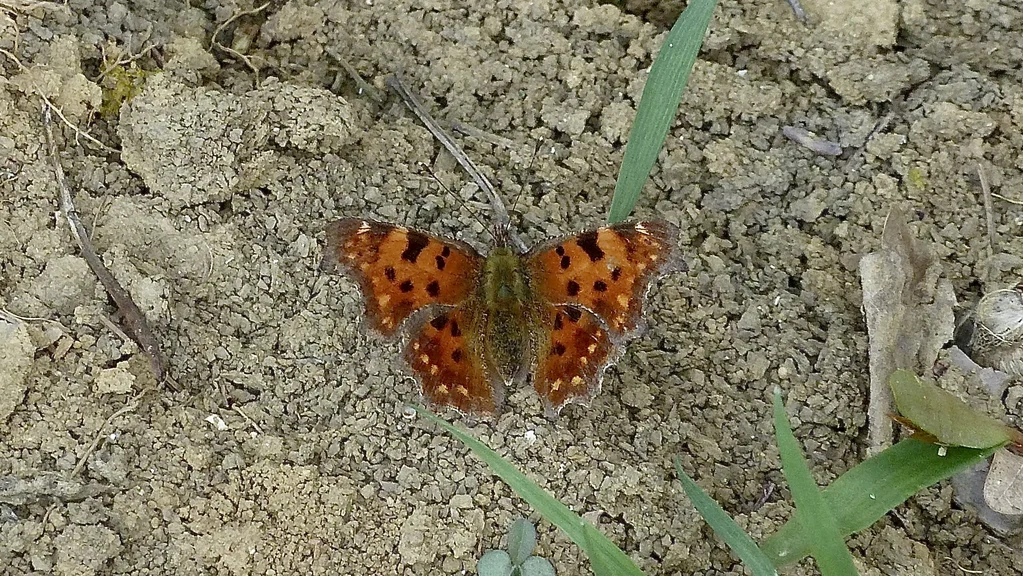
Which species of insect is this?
Polygonia c-album
